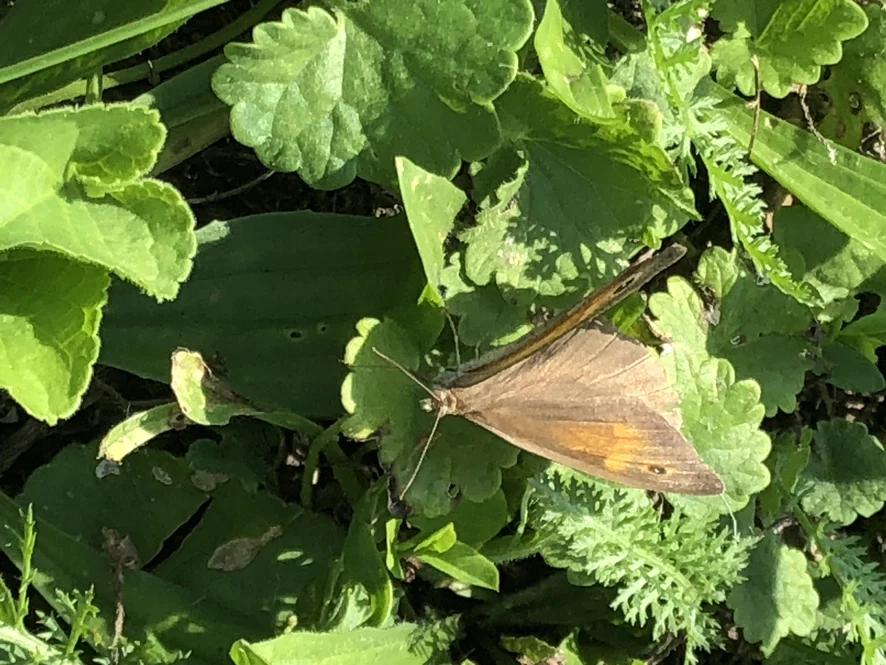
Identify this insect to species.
Maniola jurtina
